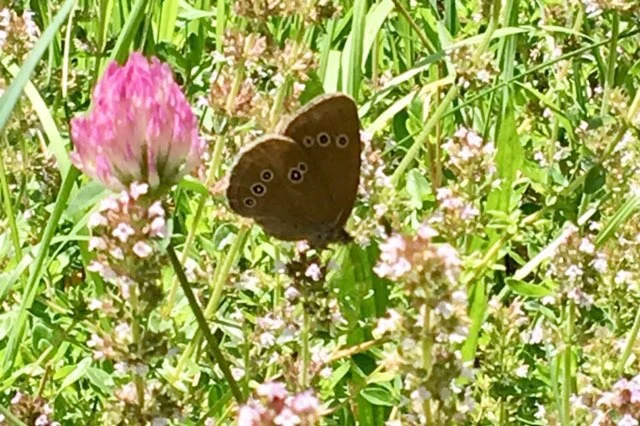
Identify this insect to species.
Aphantopus hyperantus
